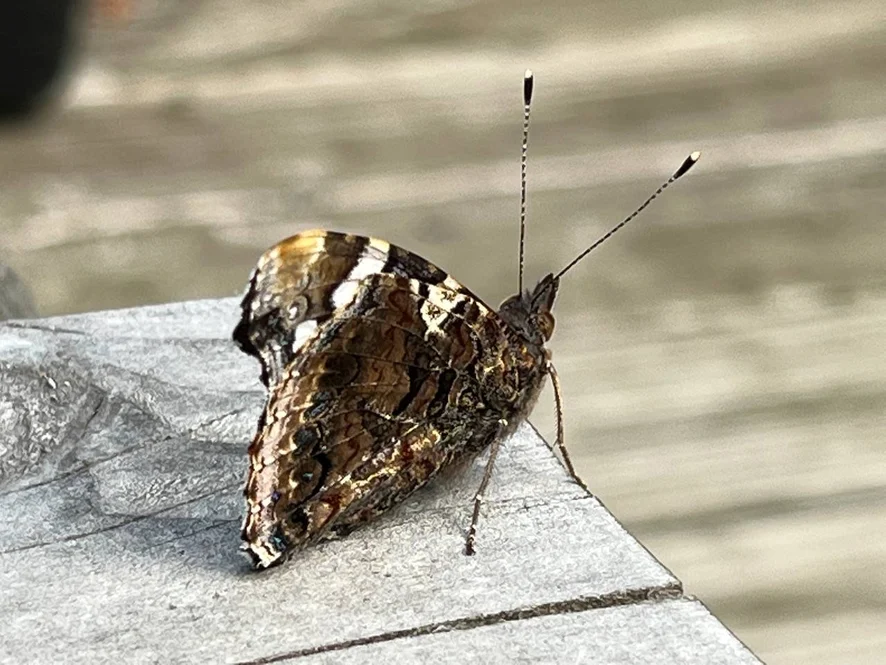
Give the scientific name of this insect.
Vanessa atalanta
